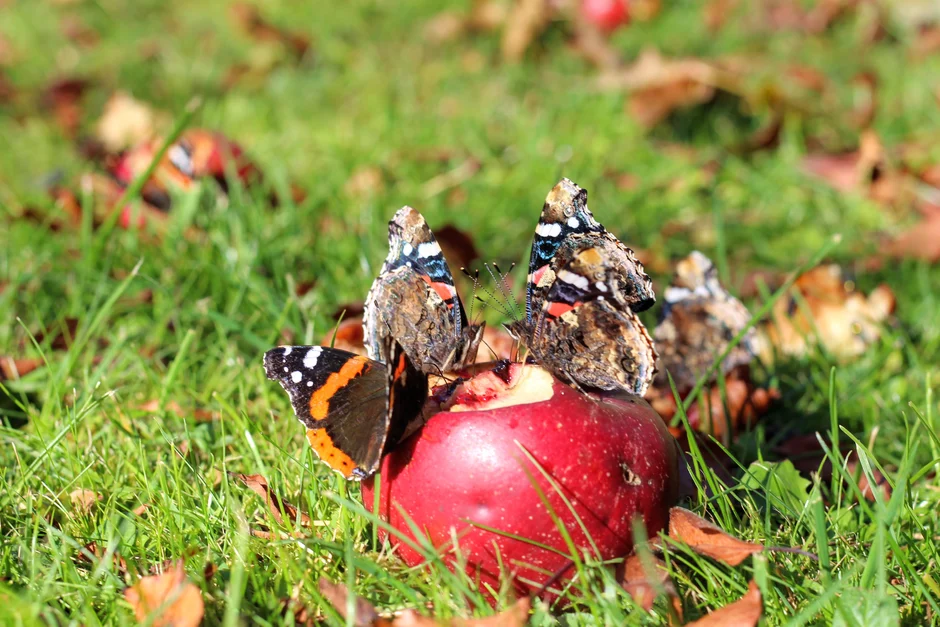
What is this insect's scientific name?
Vanessa atalanta
